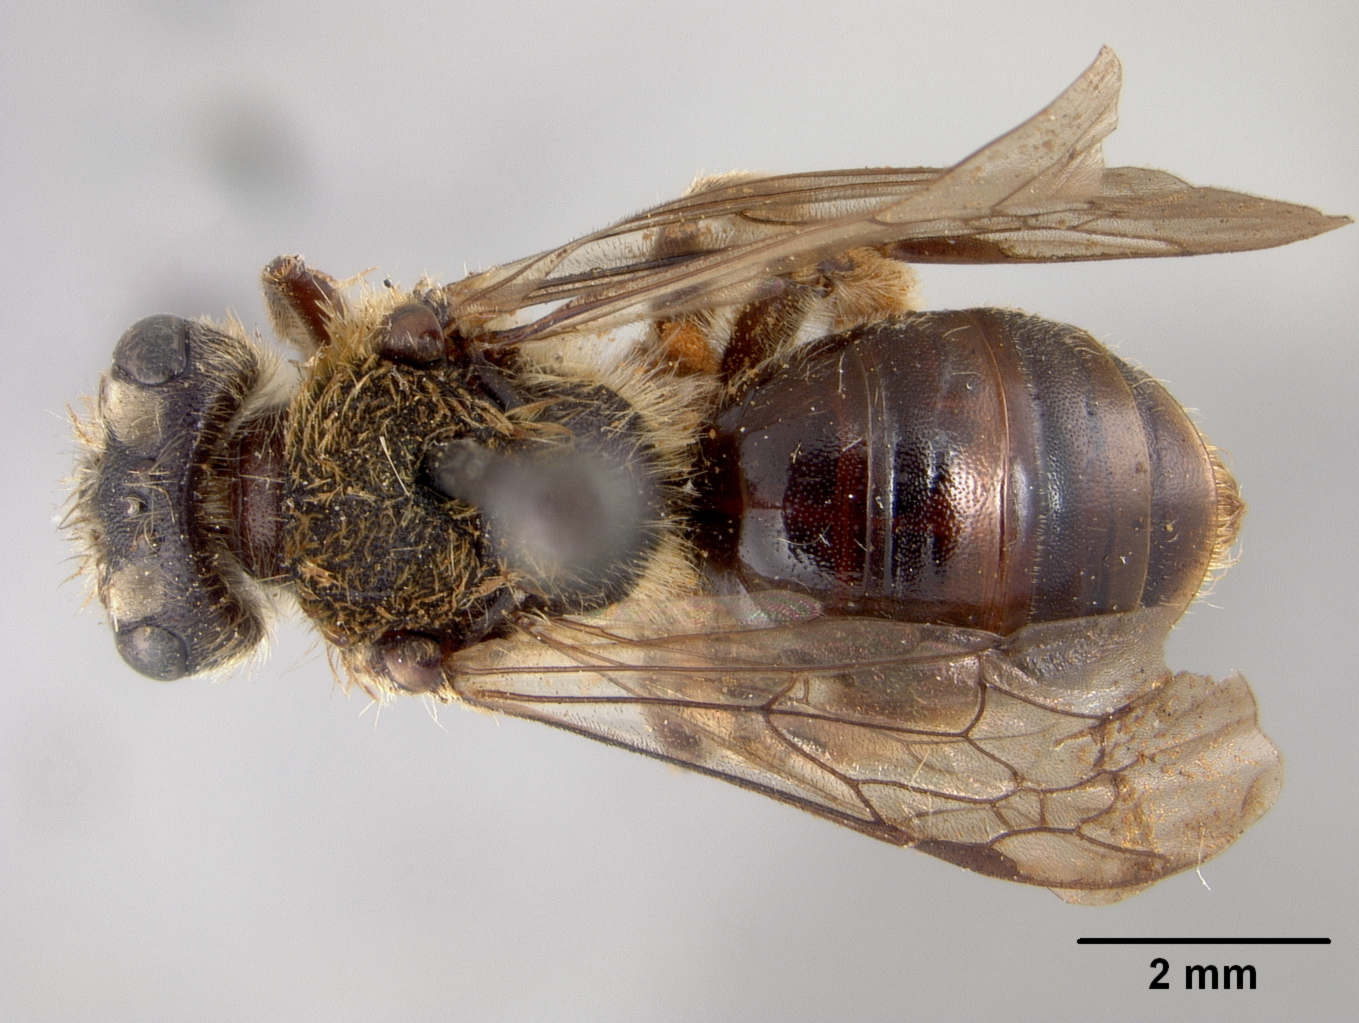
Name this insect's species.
Andrena californica
